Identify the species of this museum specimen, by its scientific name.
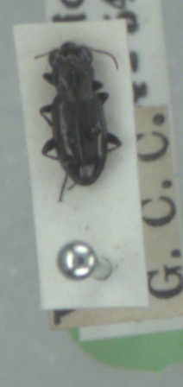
Notiophilus aquaticus
